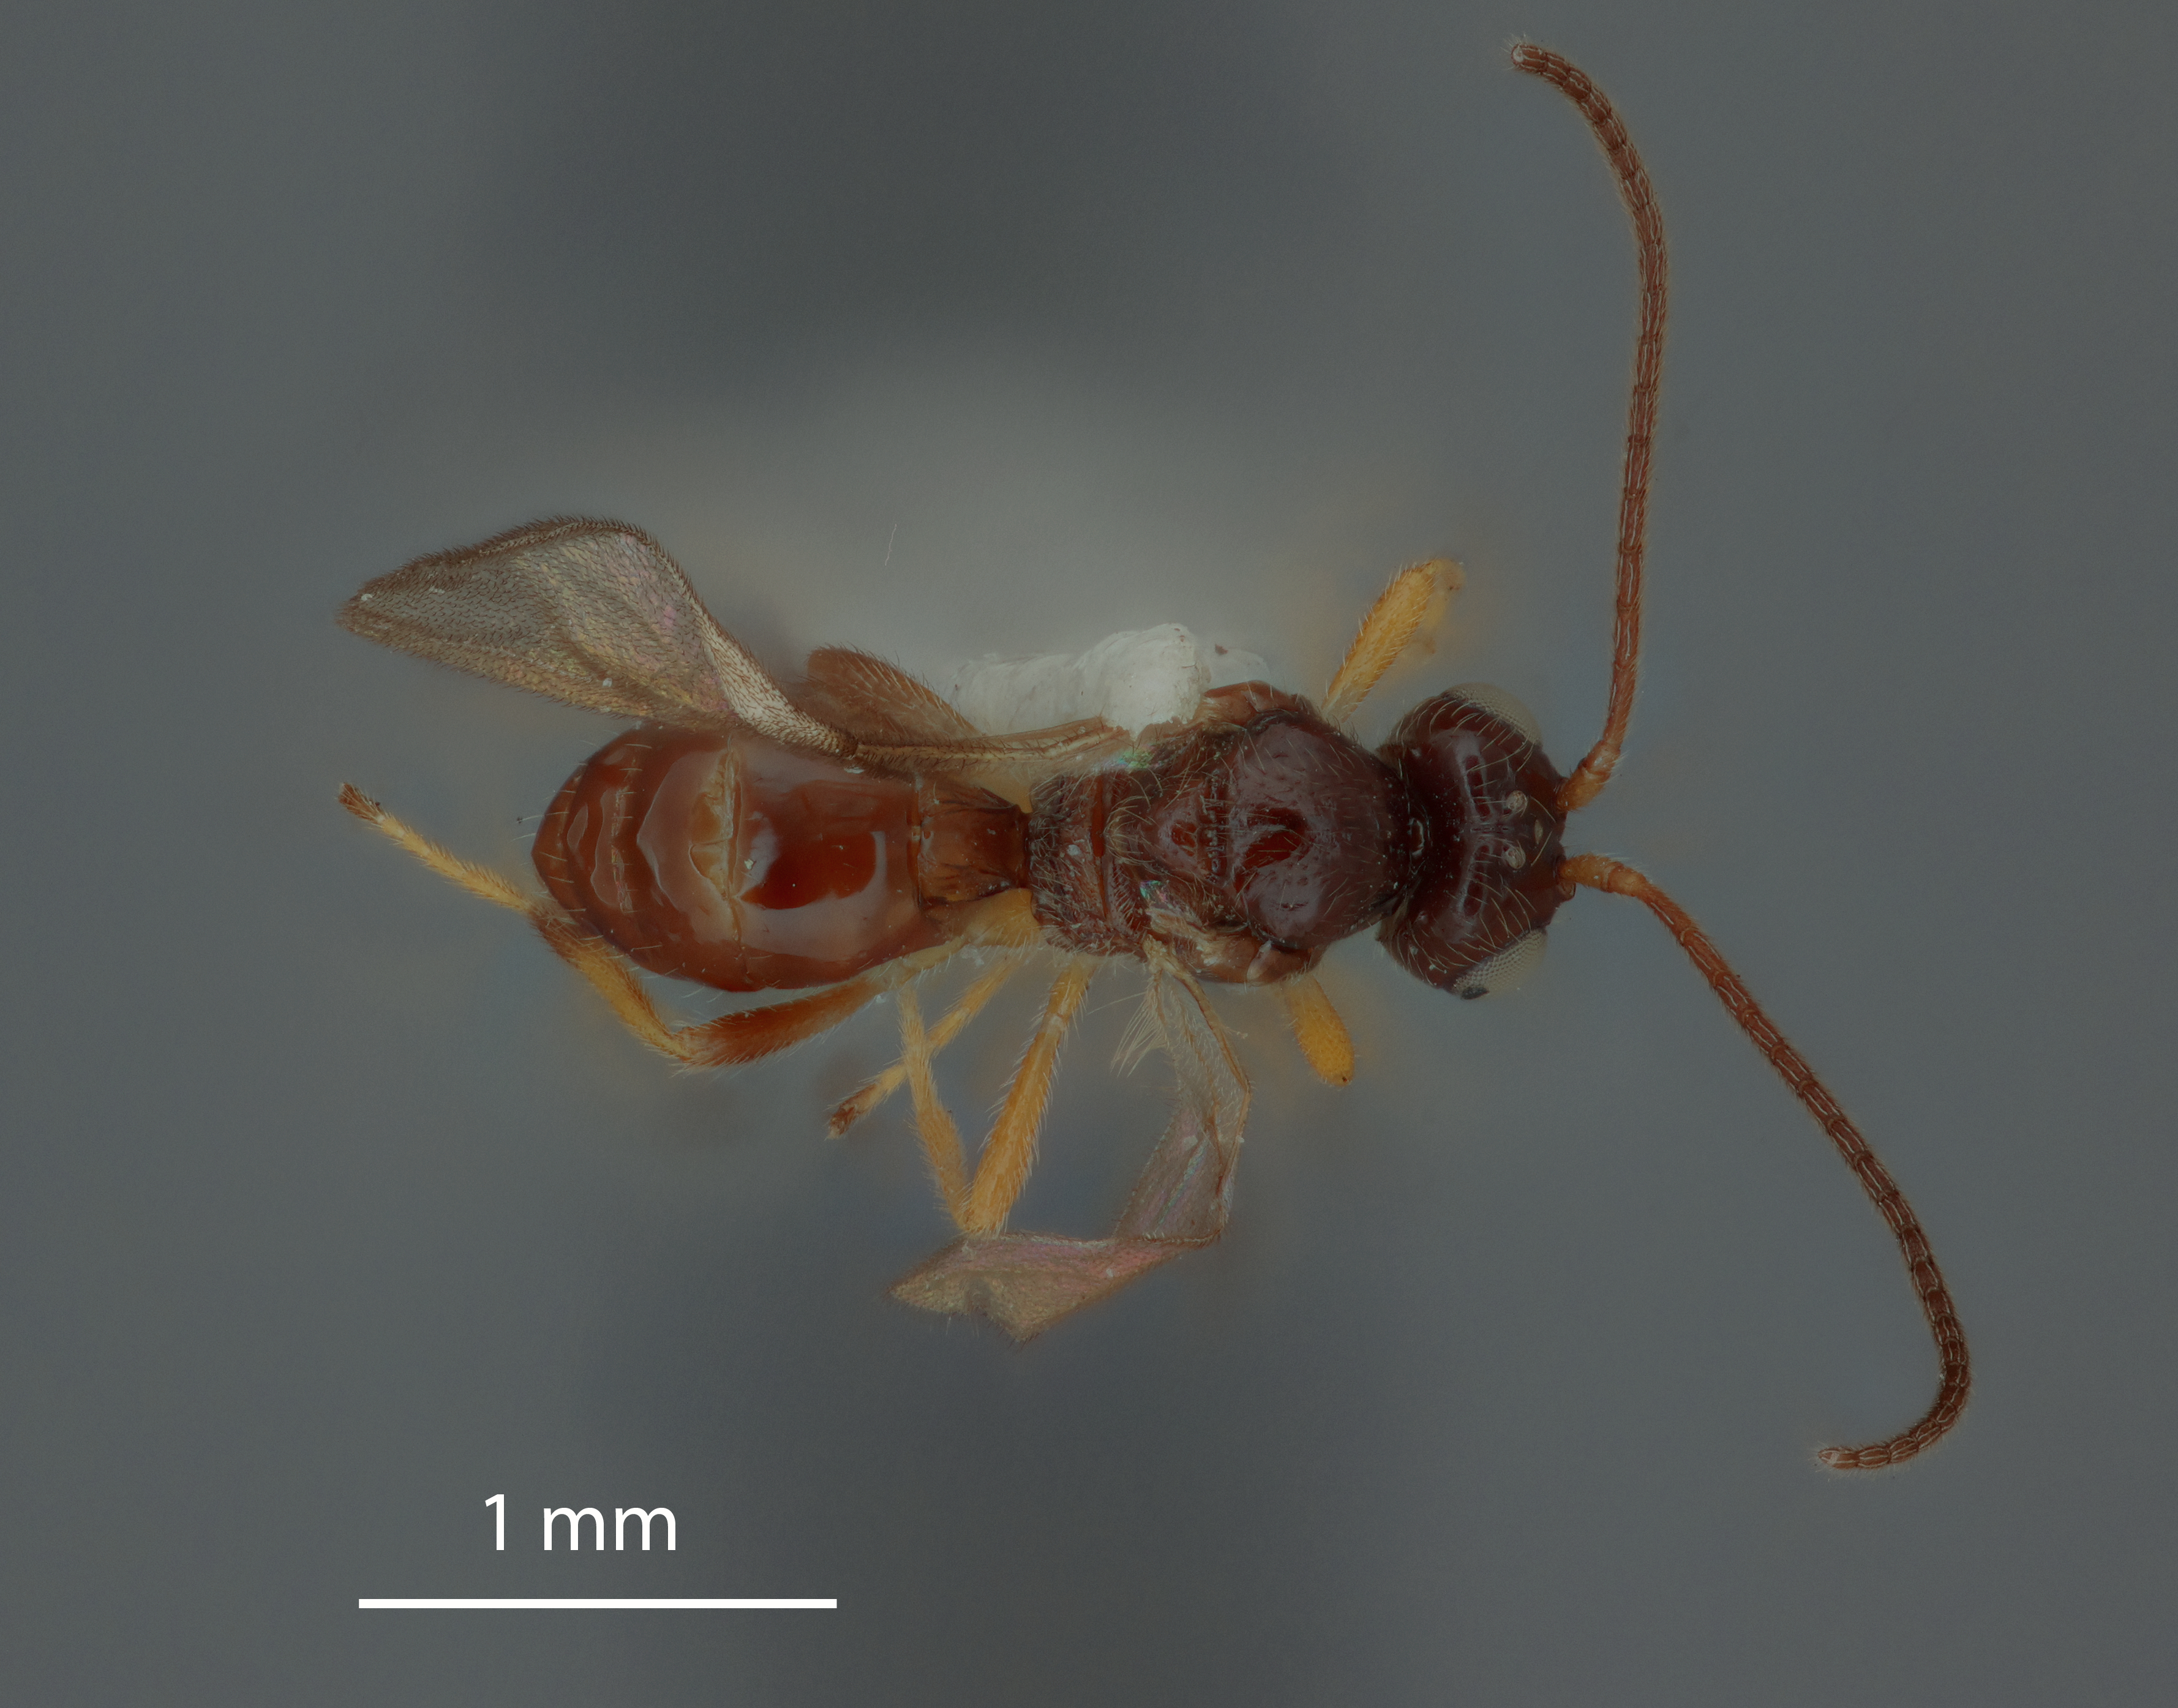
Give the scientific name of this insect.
Biosteres violaceae
